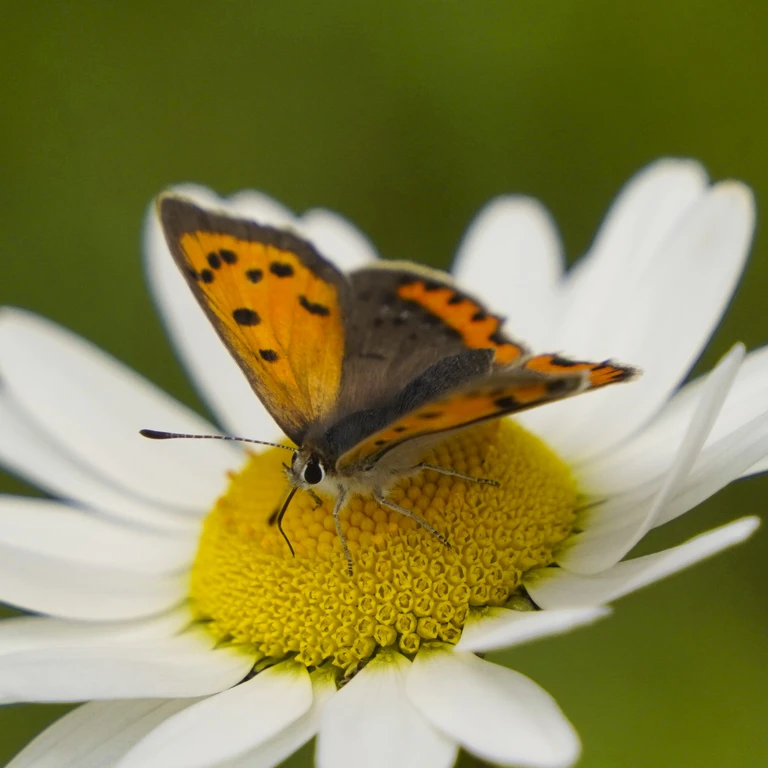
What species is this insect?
Lycaena phlaeas
